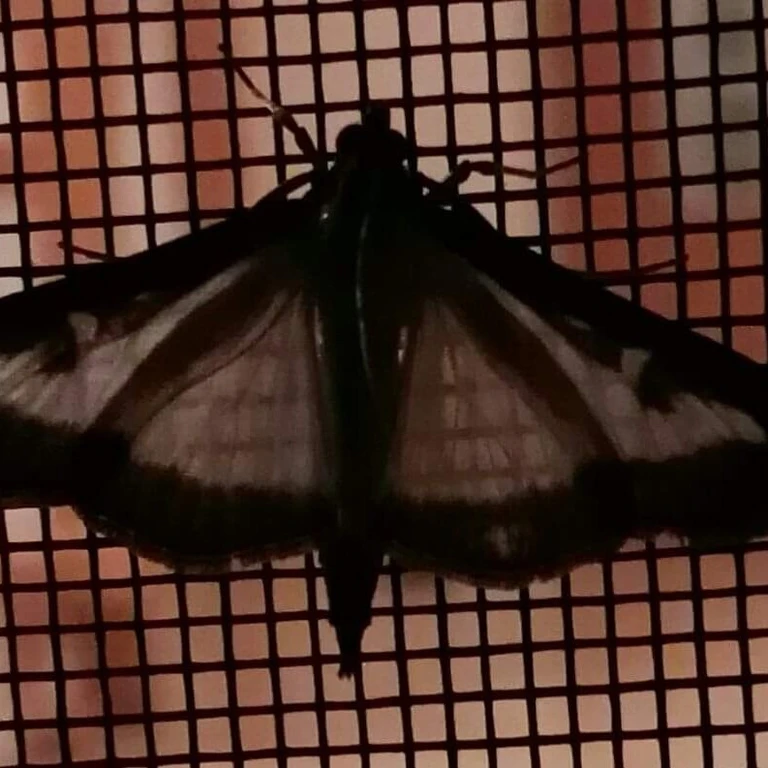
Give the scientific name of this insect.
Cydalima perspectalis
